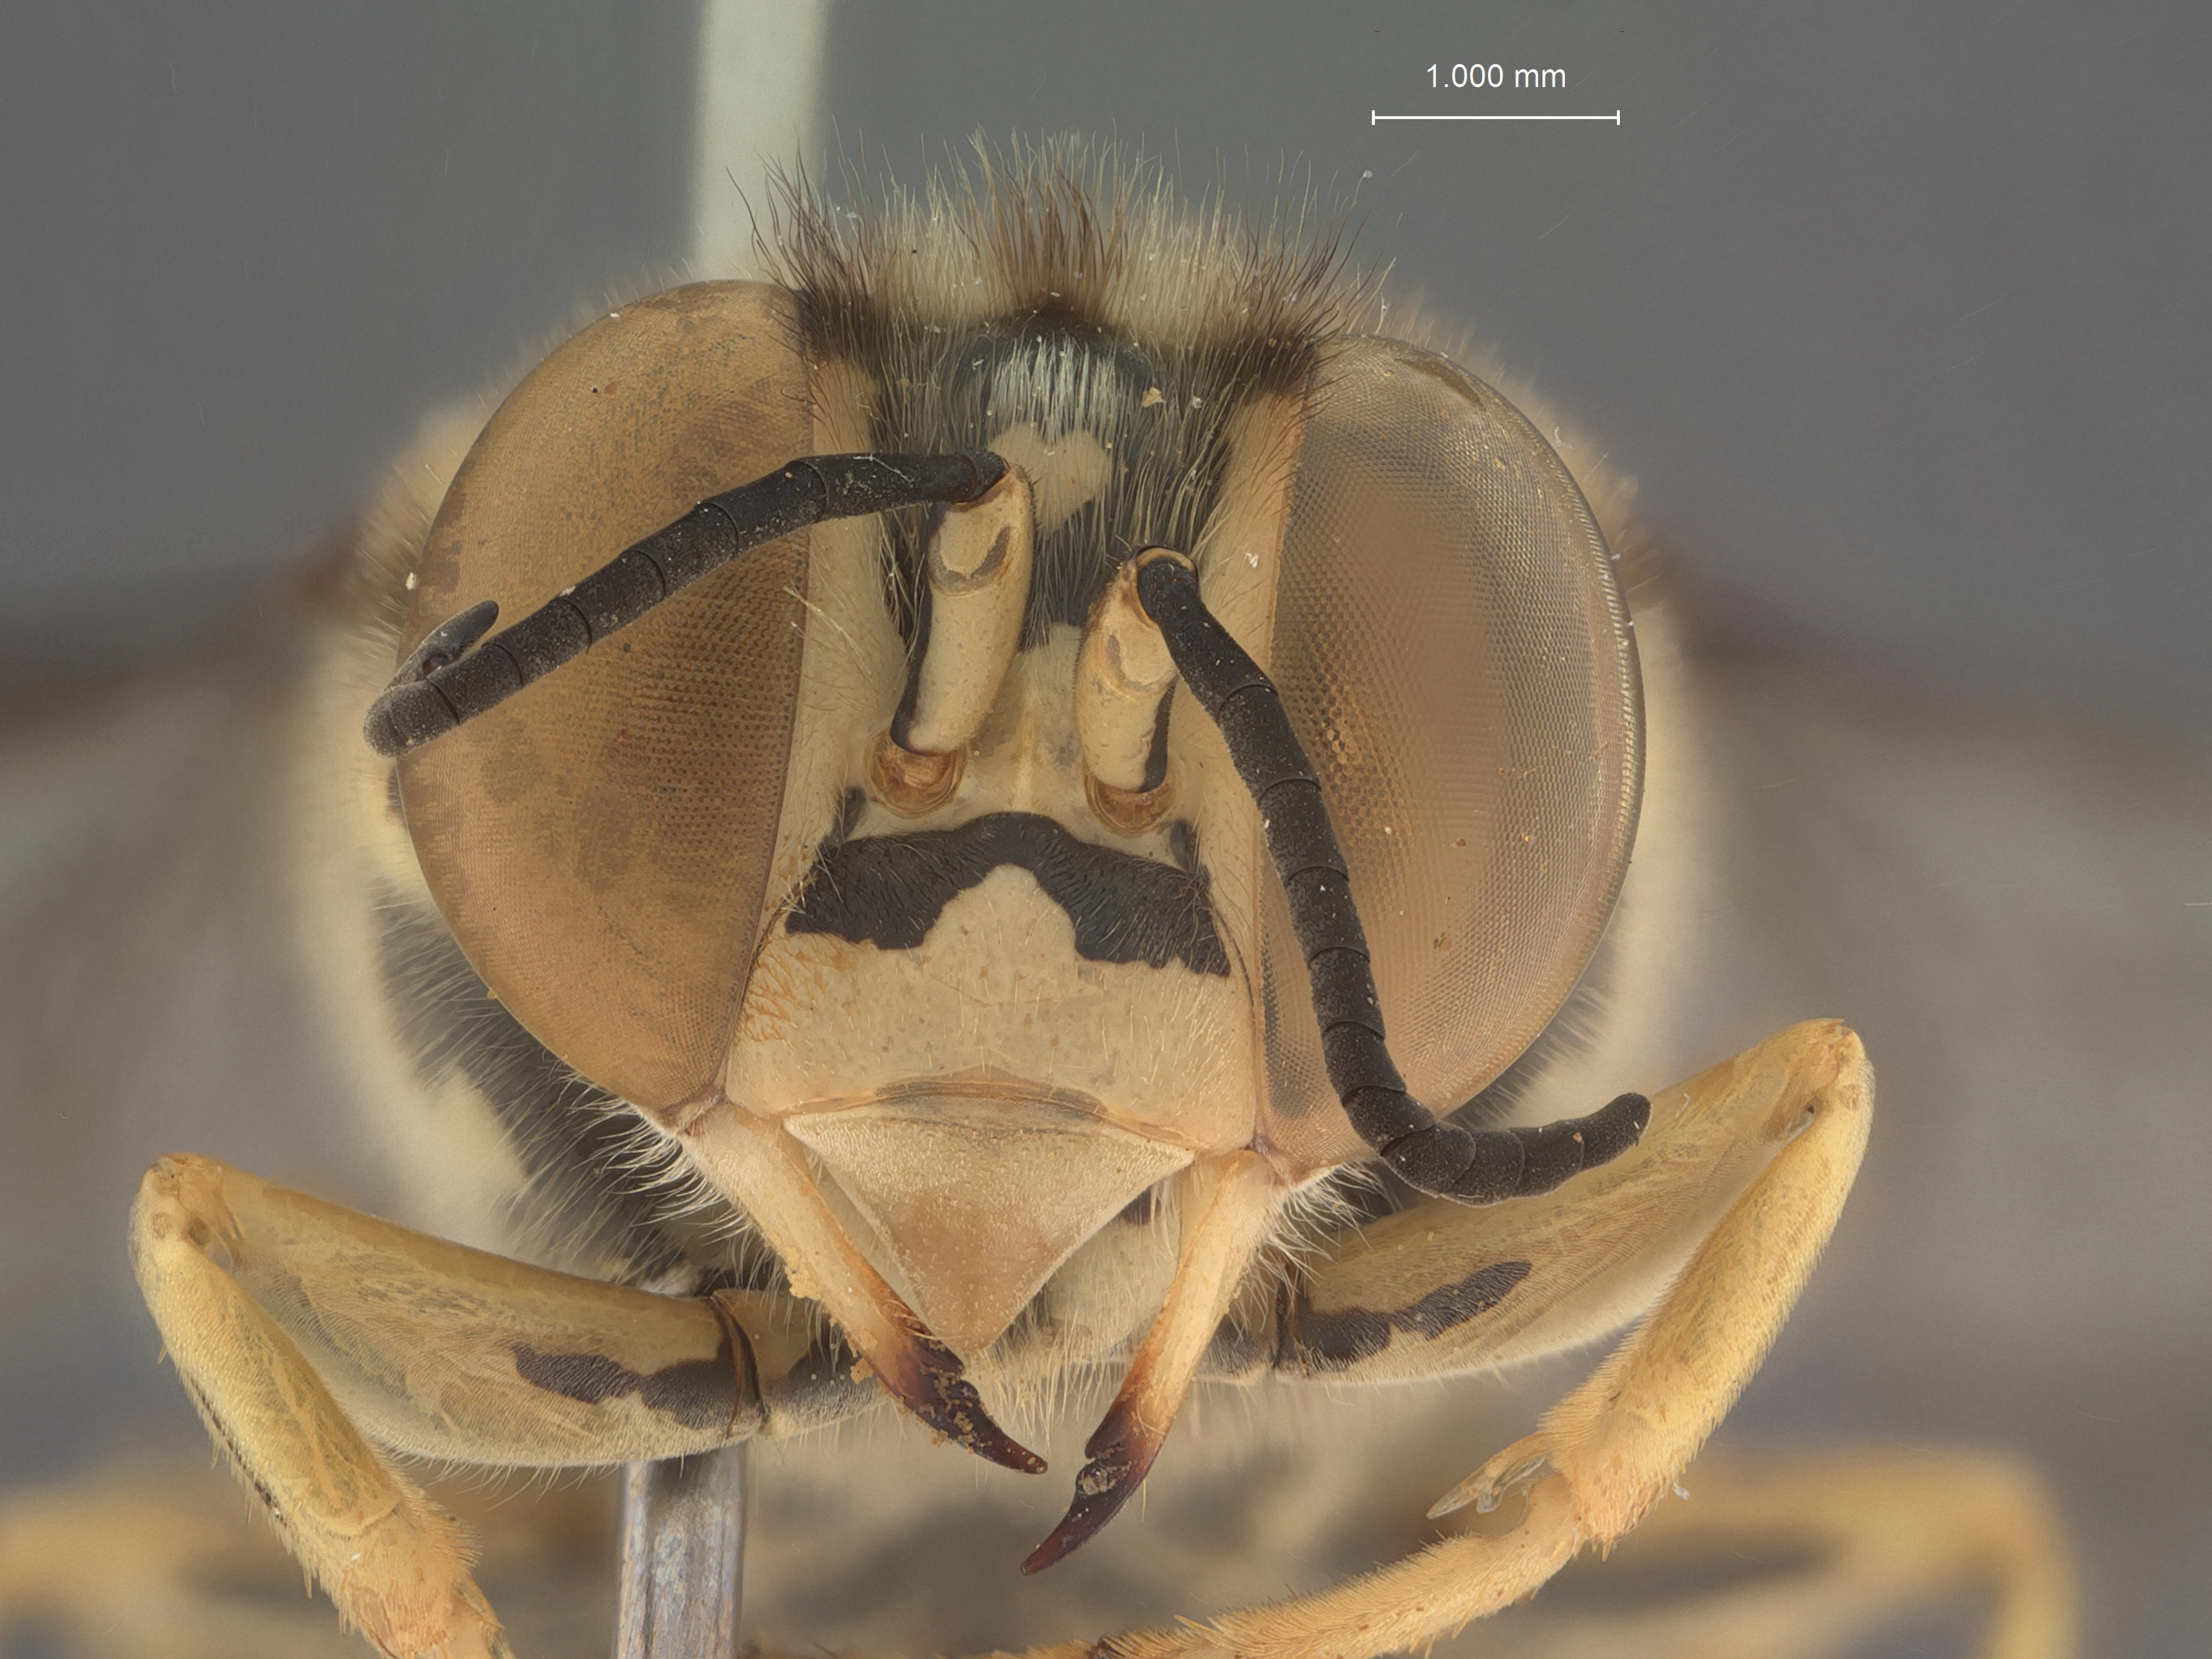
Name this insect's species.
Bembix mindanaonis
